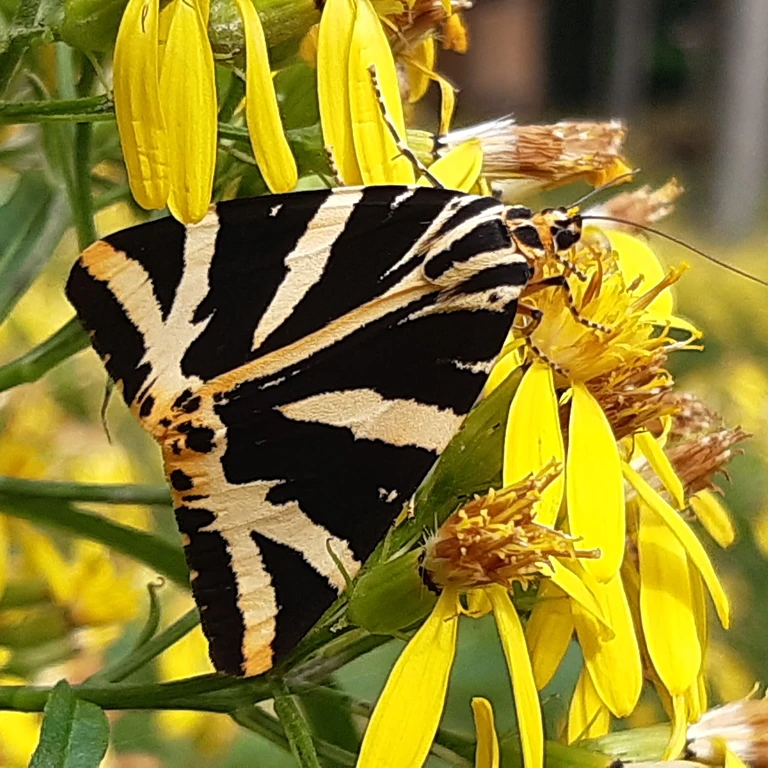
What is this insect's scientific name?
Euplagia quadripunctaria
